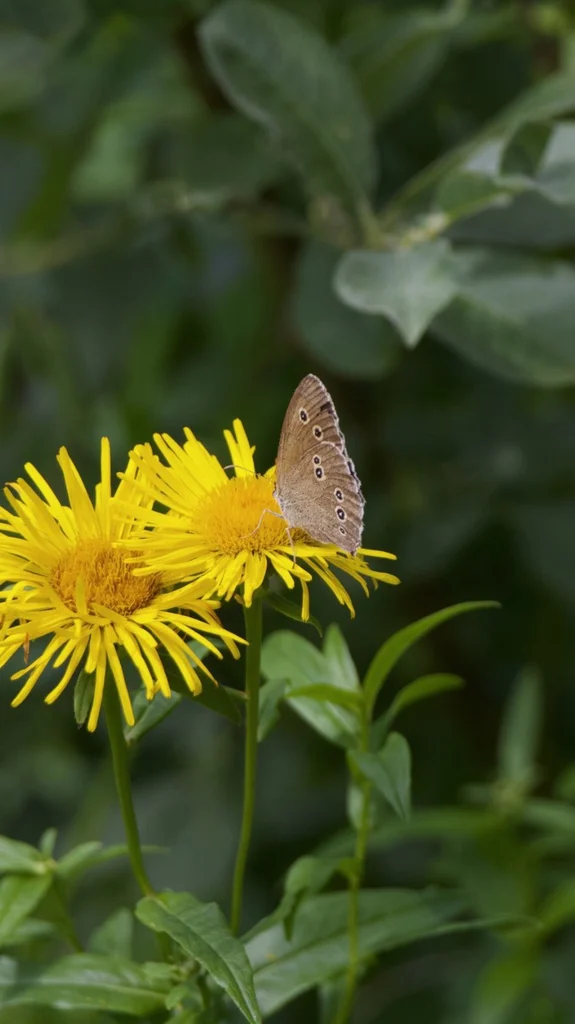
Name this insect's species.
Aphantopus hyperantus
